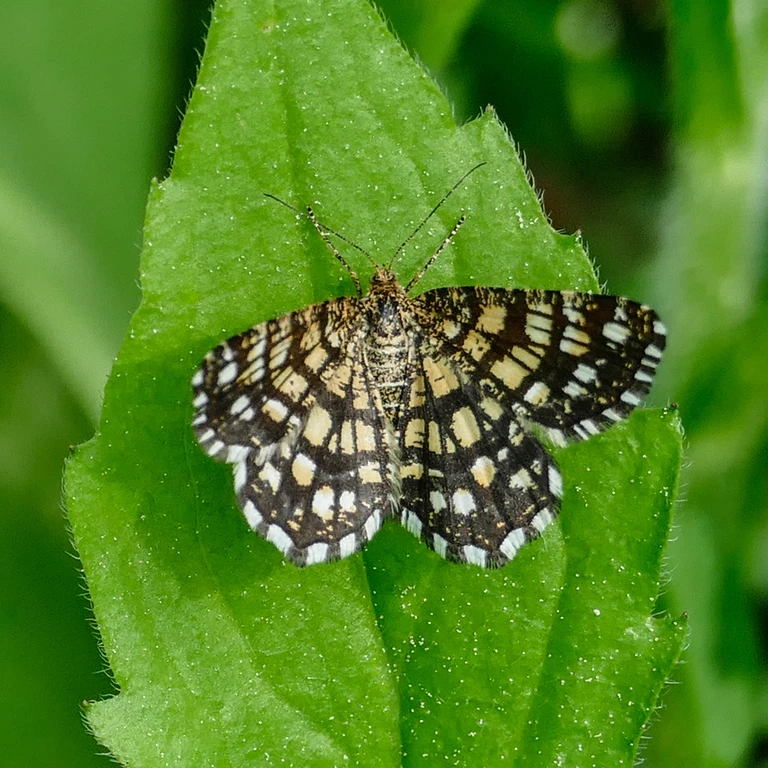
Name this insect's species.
Chiasmia clathrata
